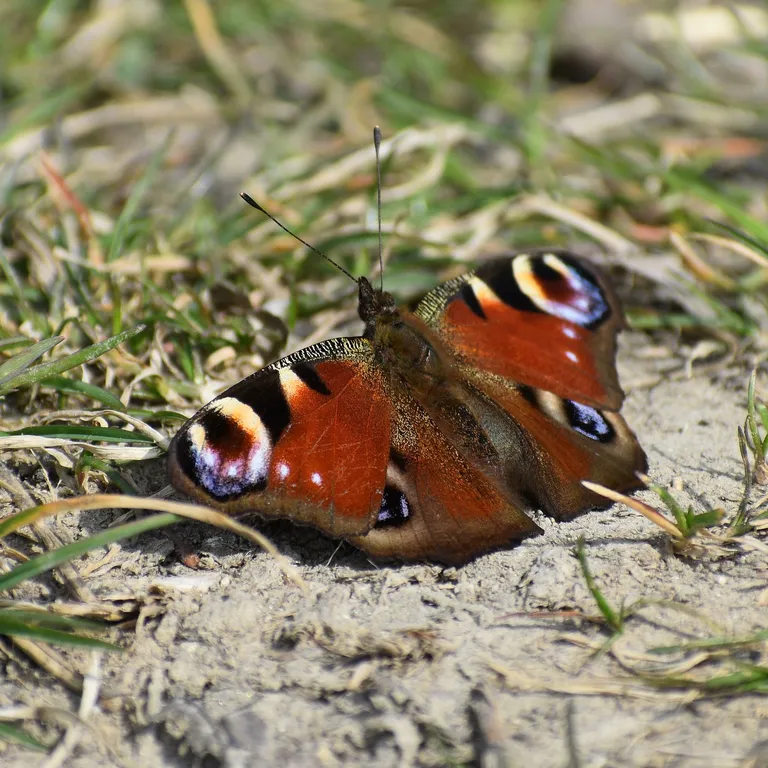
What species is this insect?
Aglais io
